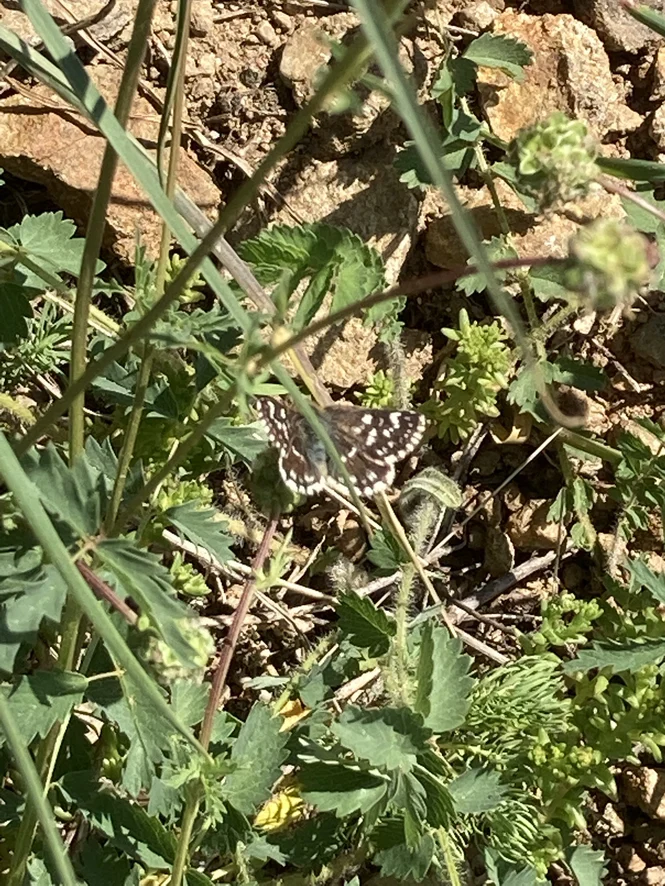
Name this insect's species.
Pyrgus malvae
